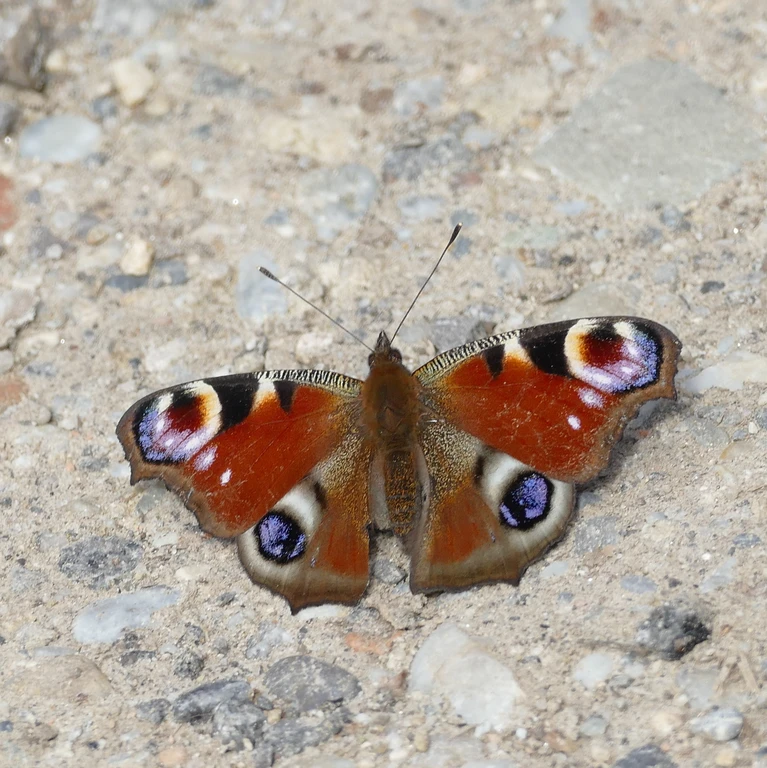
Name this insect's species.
Aglais io
